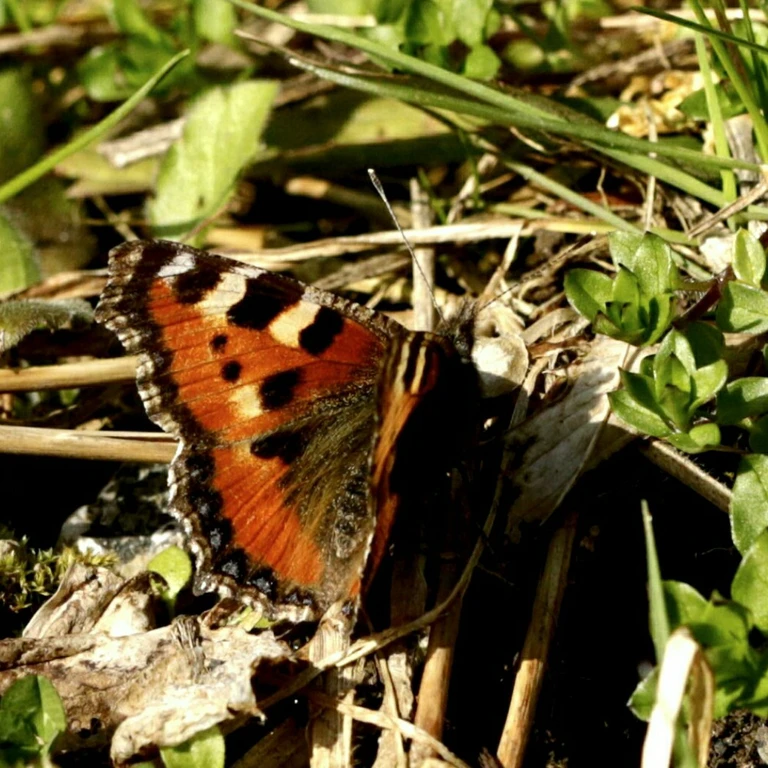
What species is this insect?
Aglais urticae
